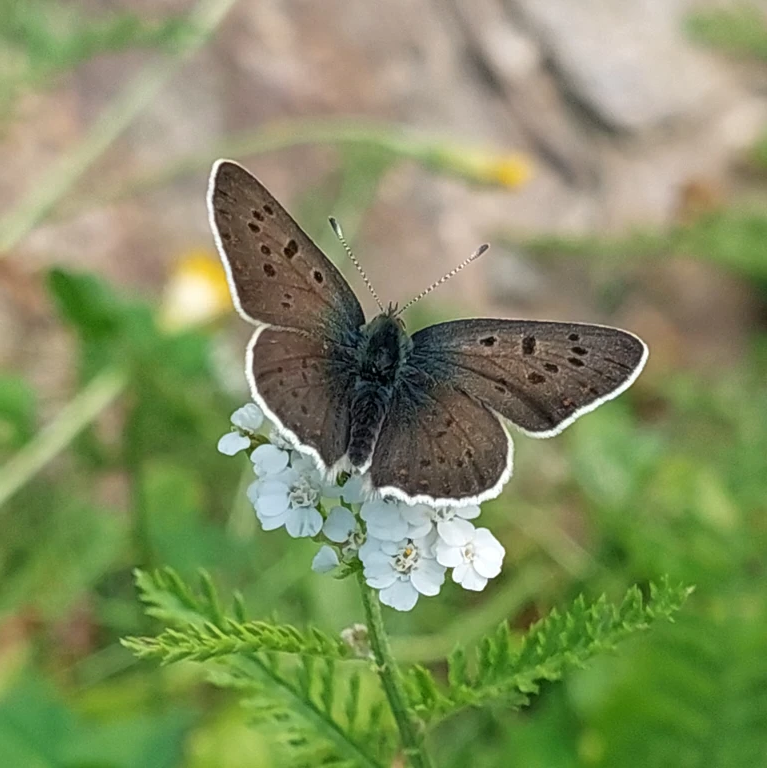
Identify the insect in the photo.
Lycaena tityrus (also Loweia tityrus)
